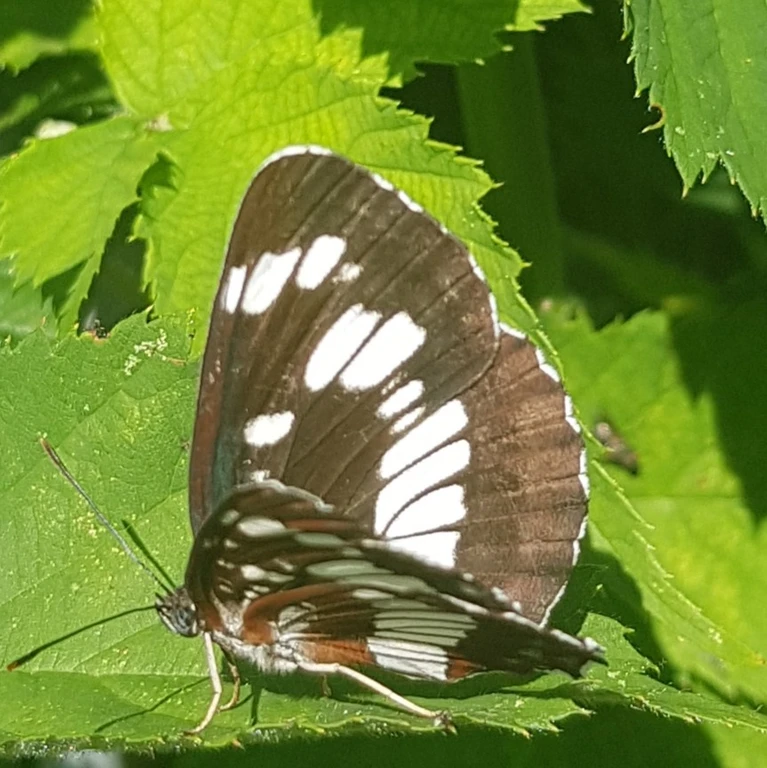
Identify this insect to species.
Neptis rivularis
